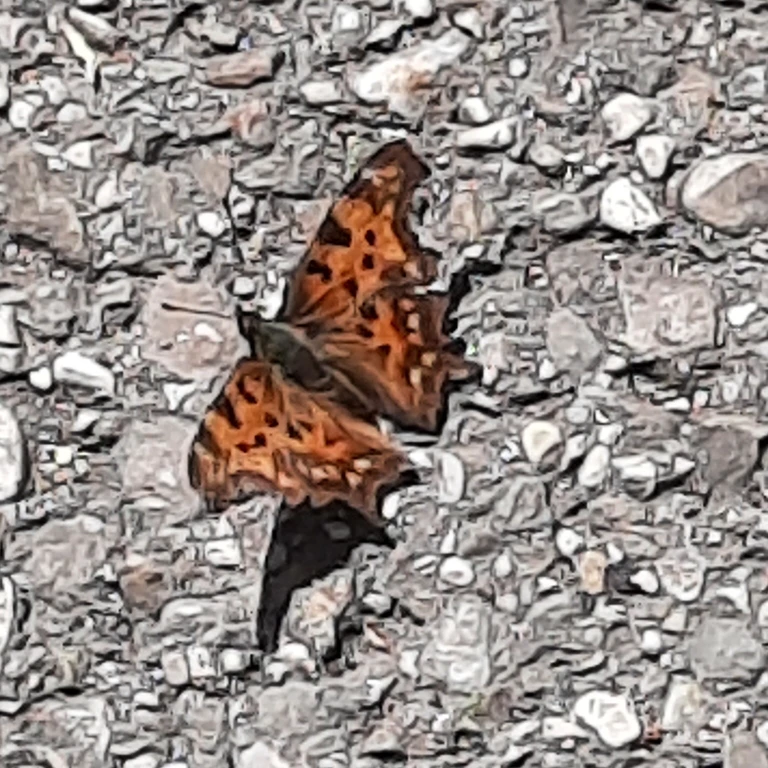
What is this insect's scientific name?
Polygonia c-album
